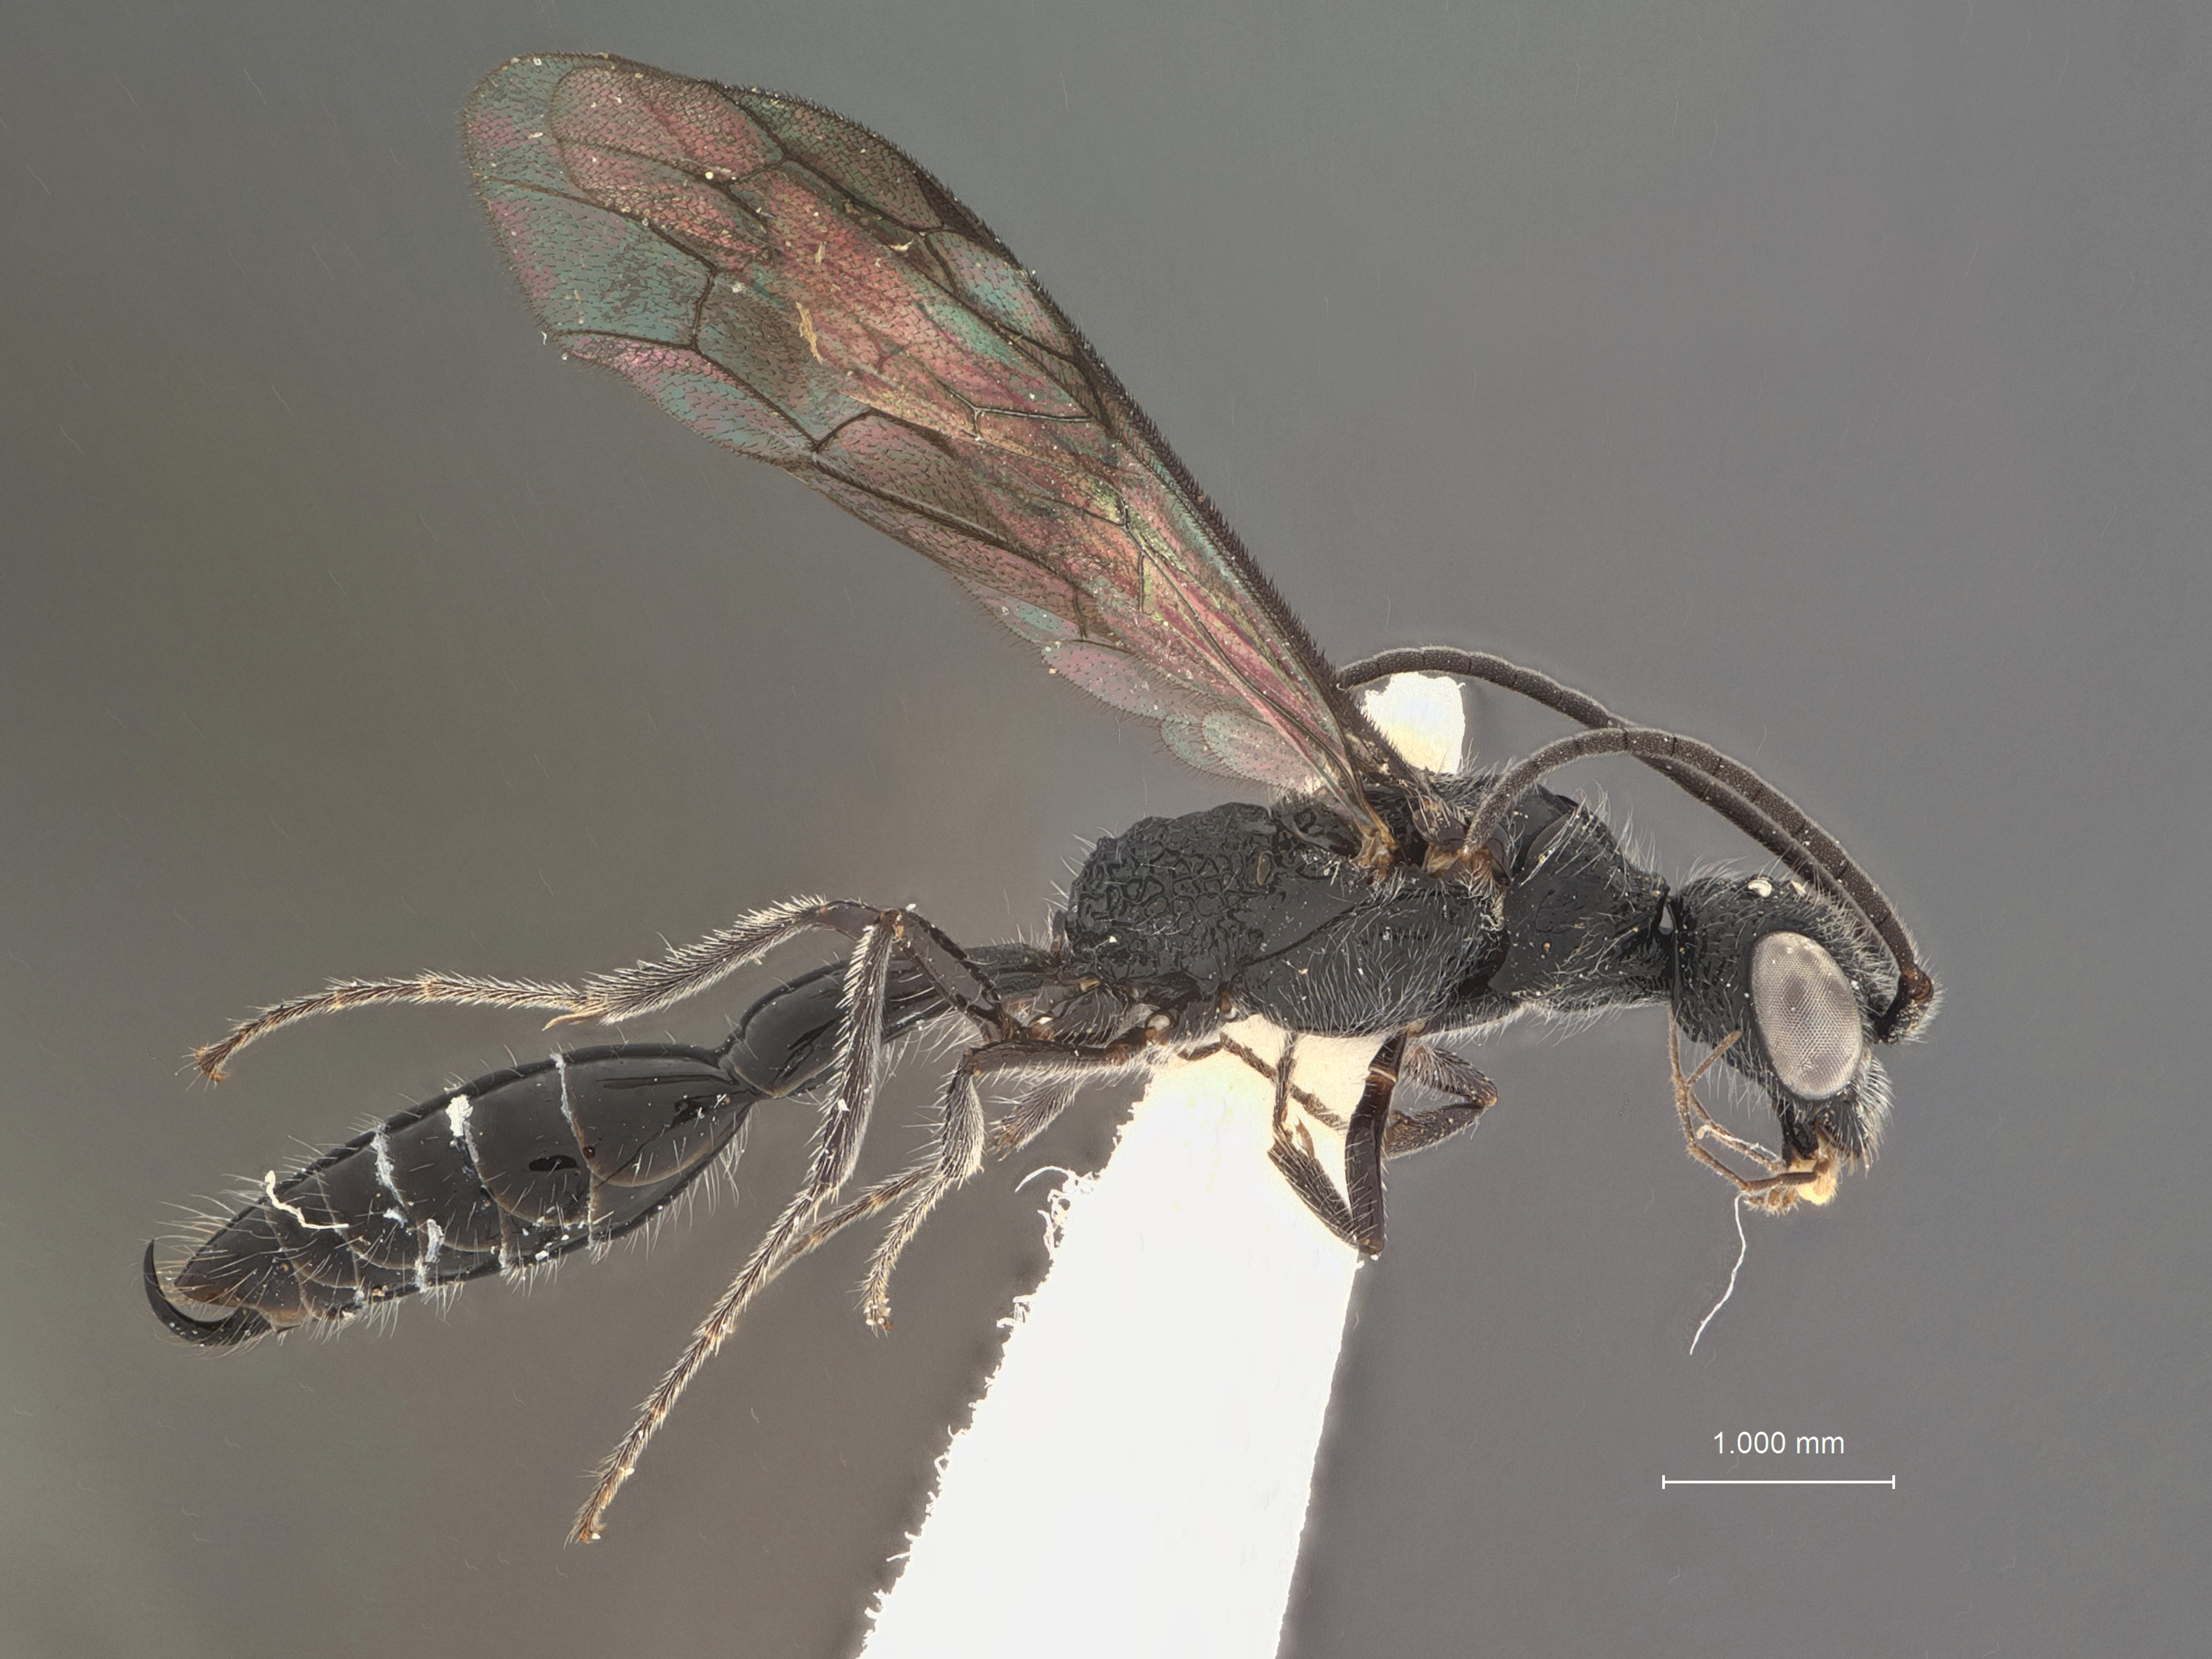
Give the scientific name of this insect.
Pterombrus piceus
